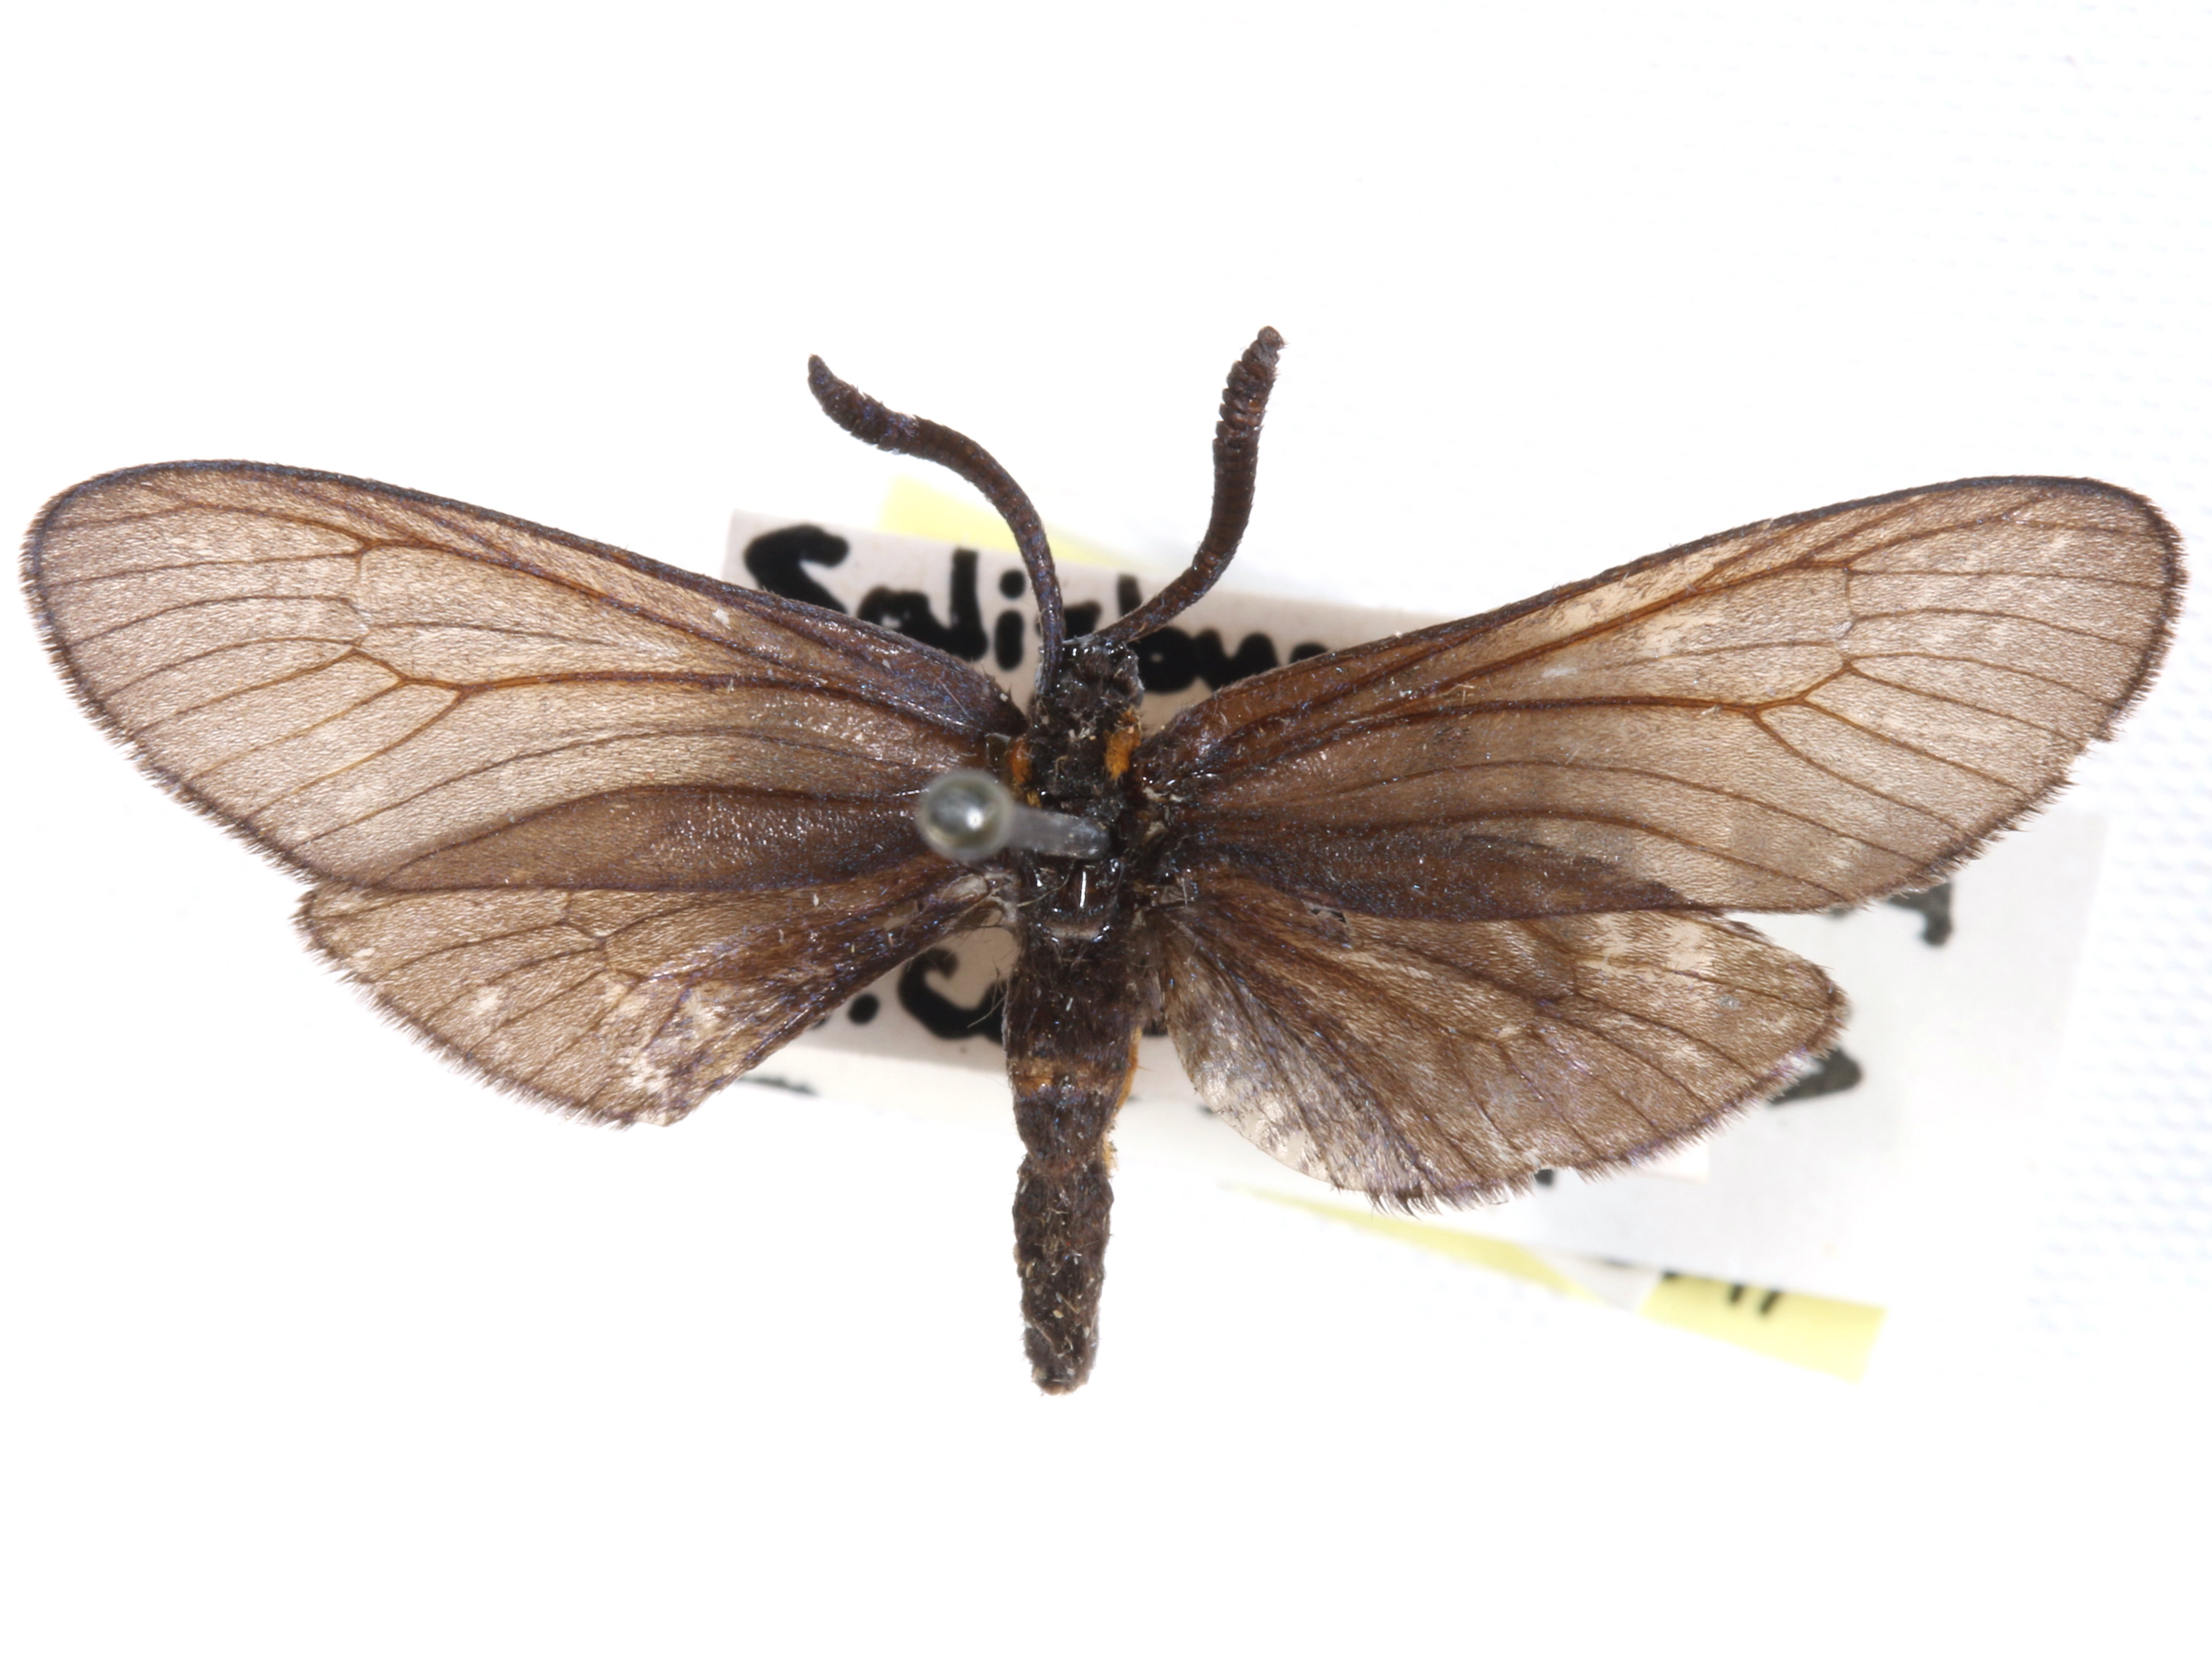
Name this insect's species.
Epiorna abessynica
